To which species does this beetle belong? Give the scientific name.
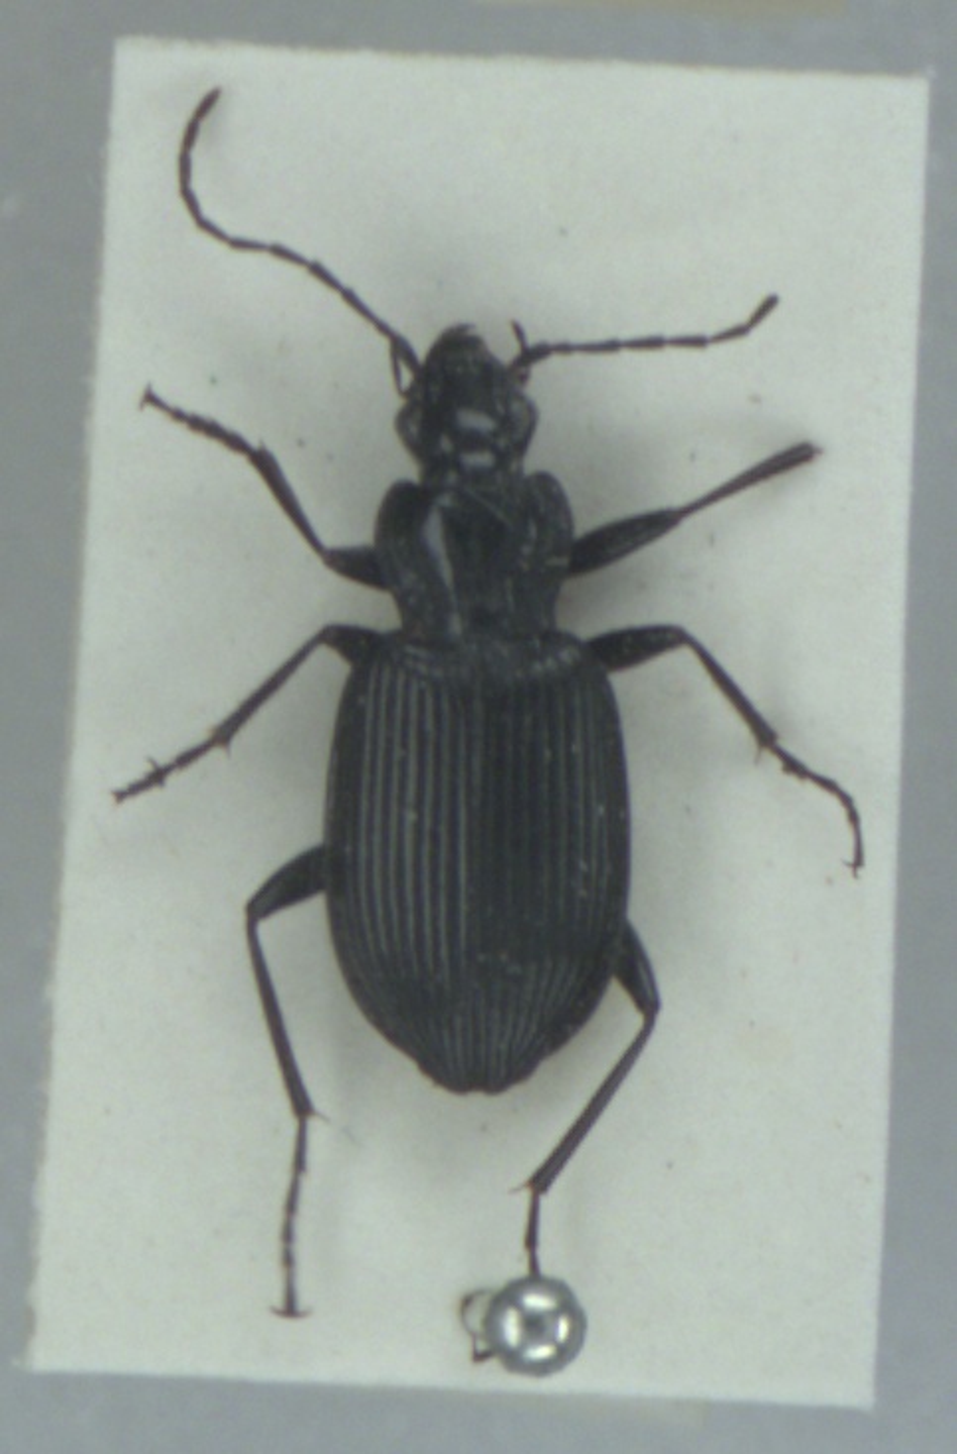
Platynus assimilis
